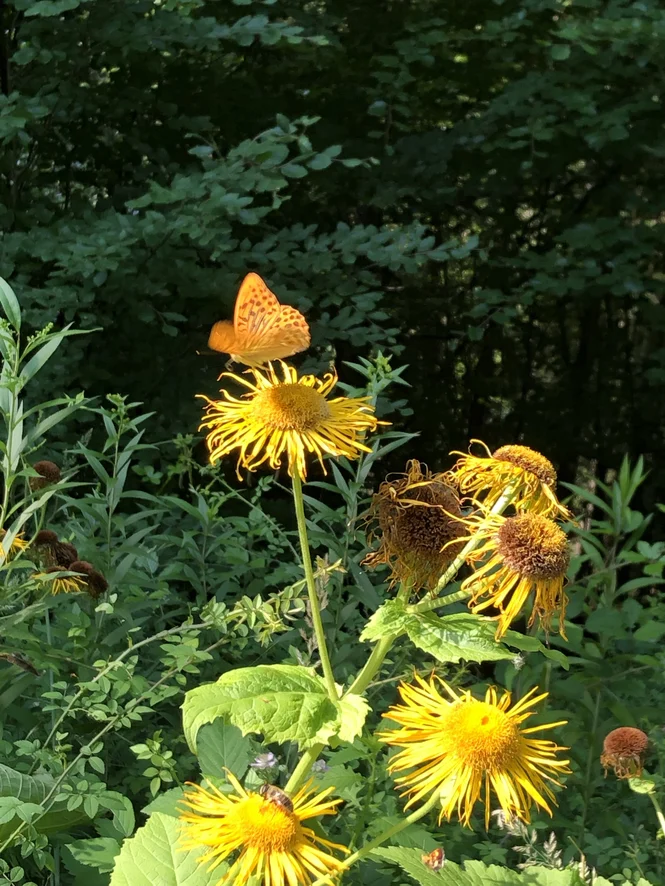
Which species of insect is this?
Argynnis paphia
